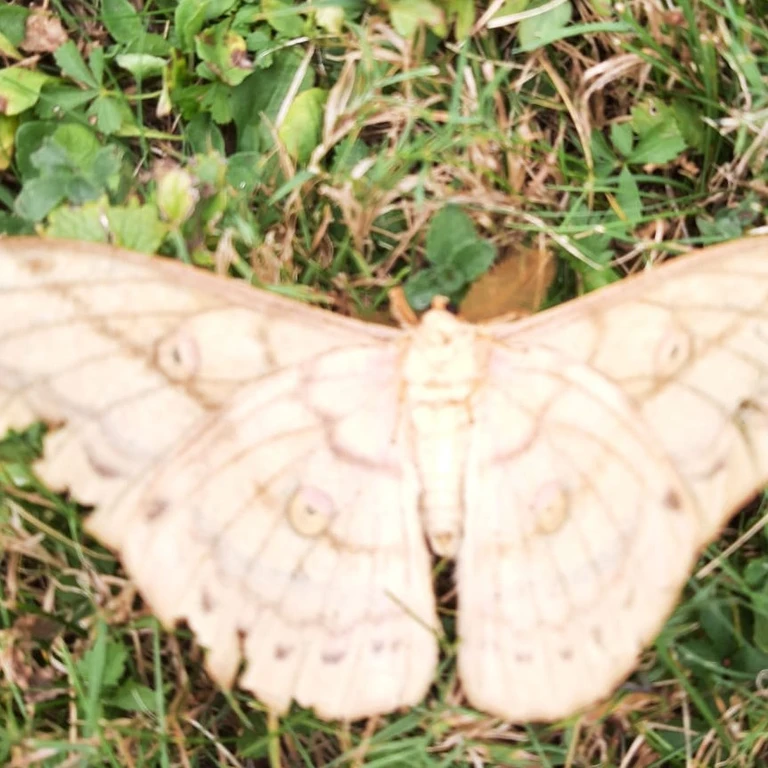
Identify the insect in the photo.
Antheraea yamamai
